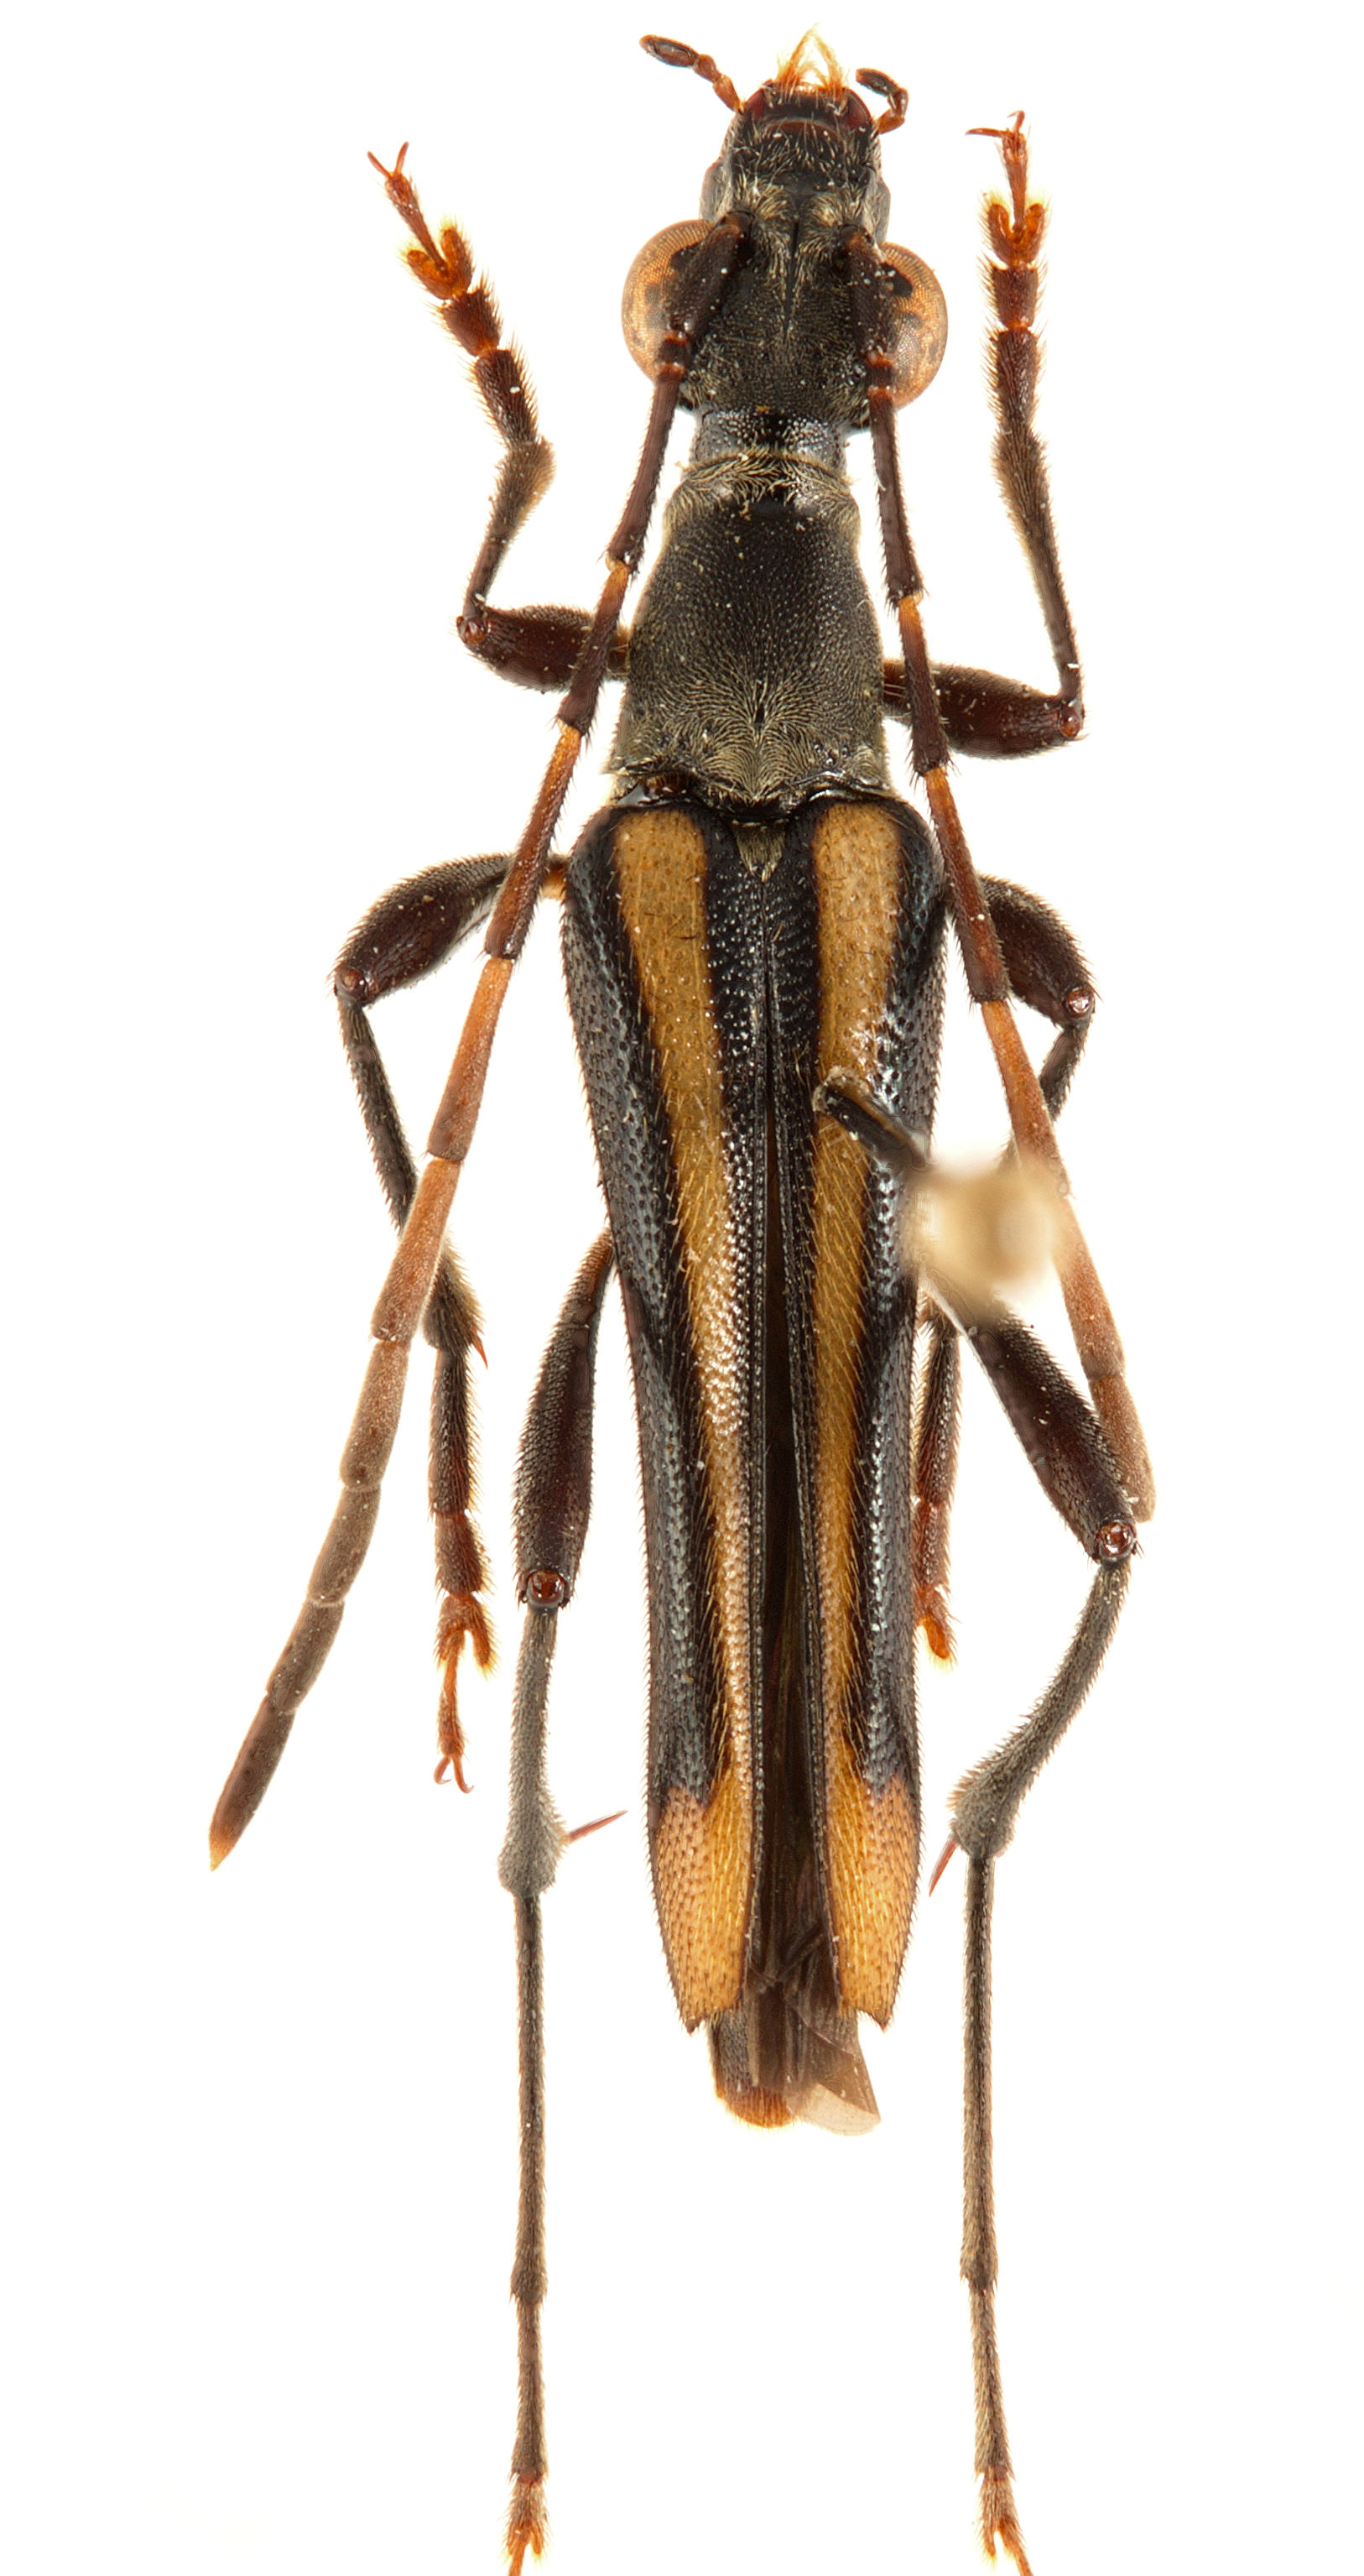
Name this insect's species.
Leptostrangalia marginipennis
